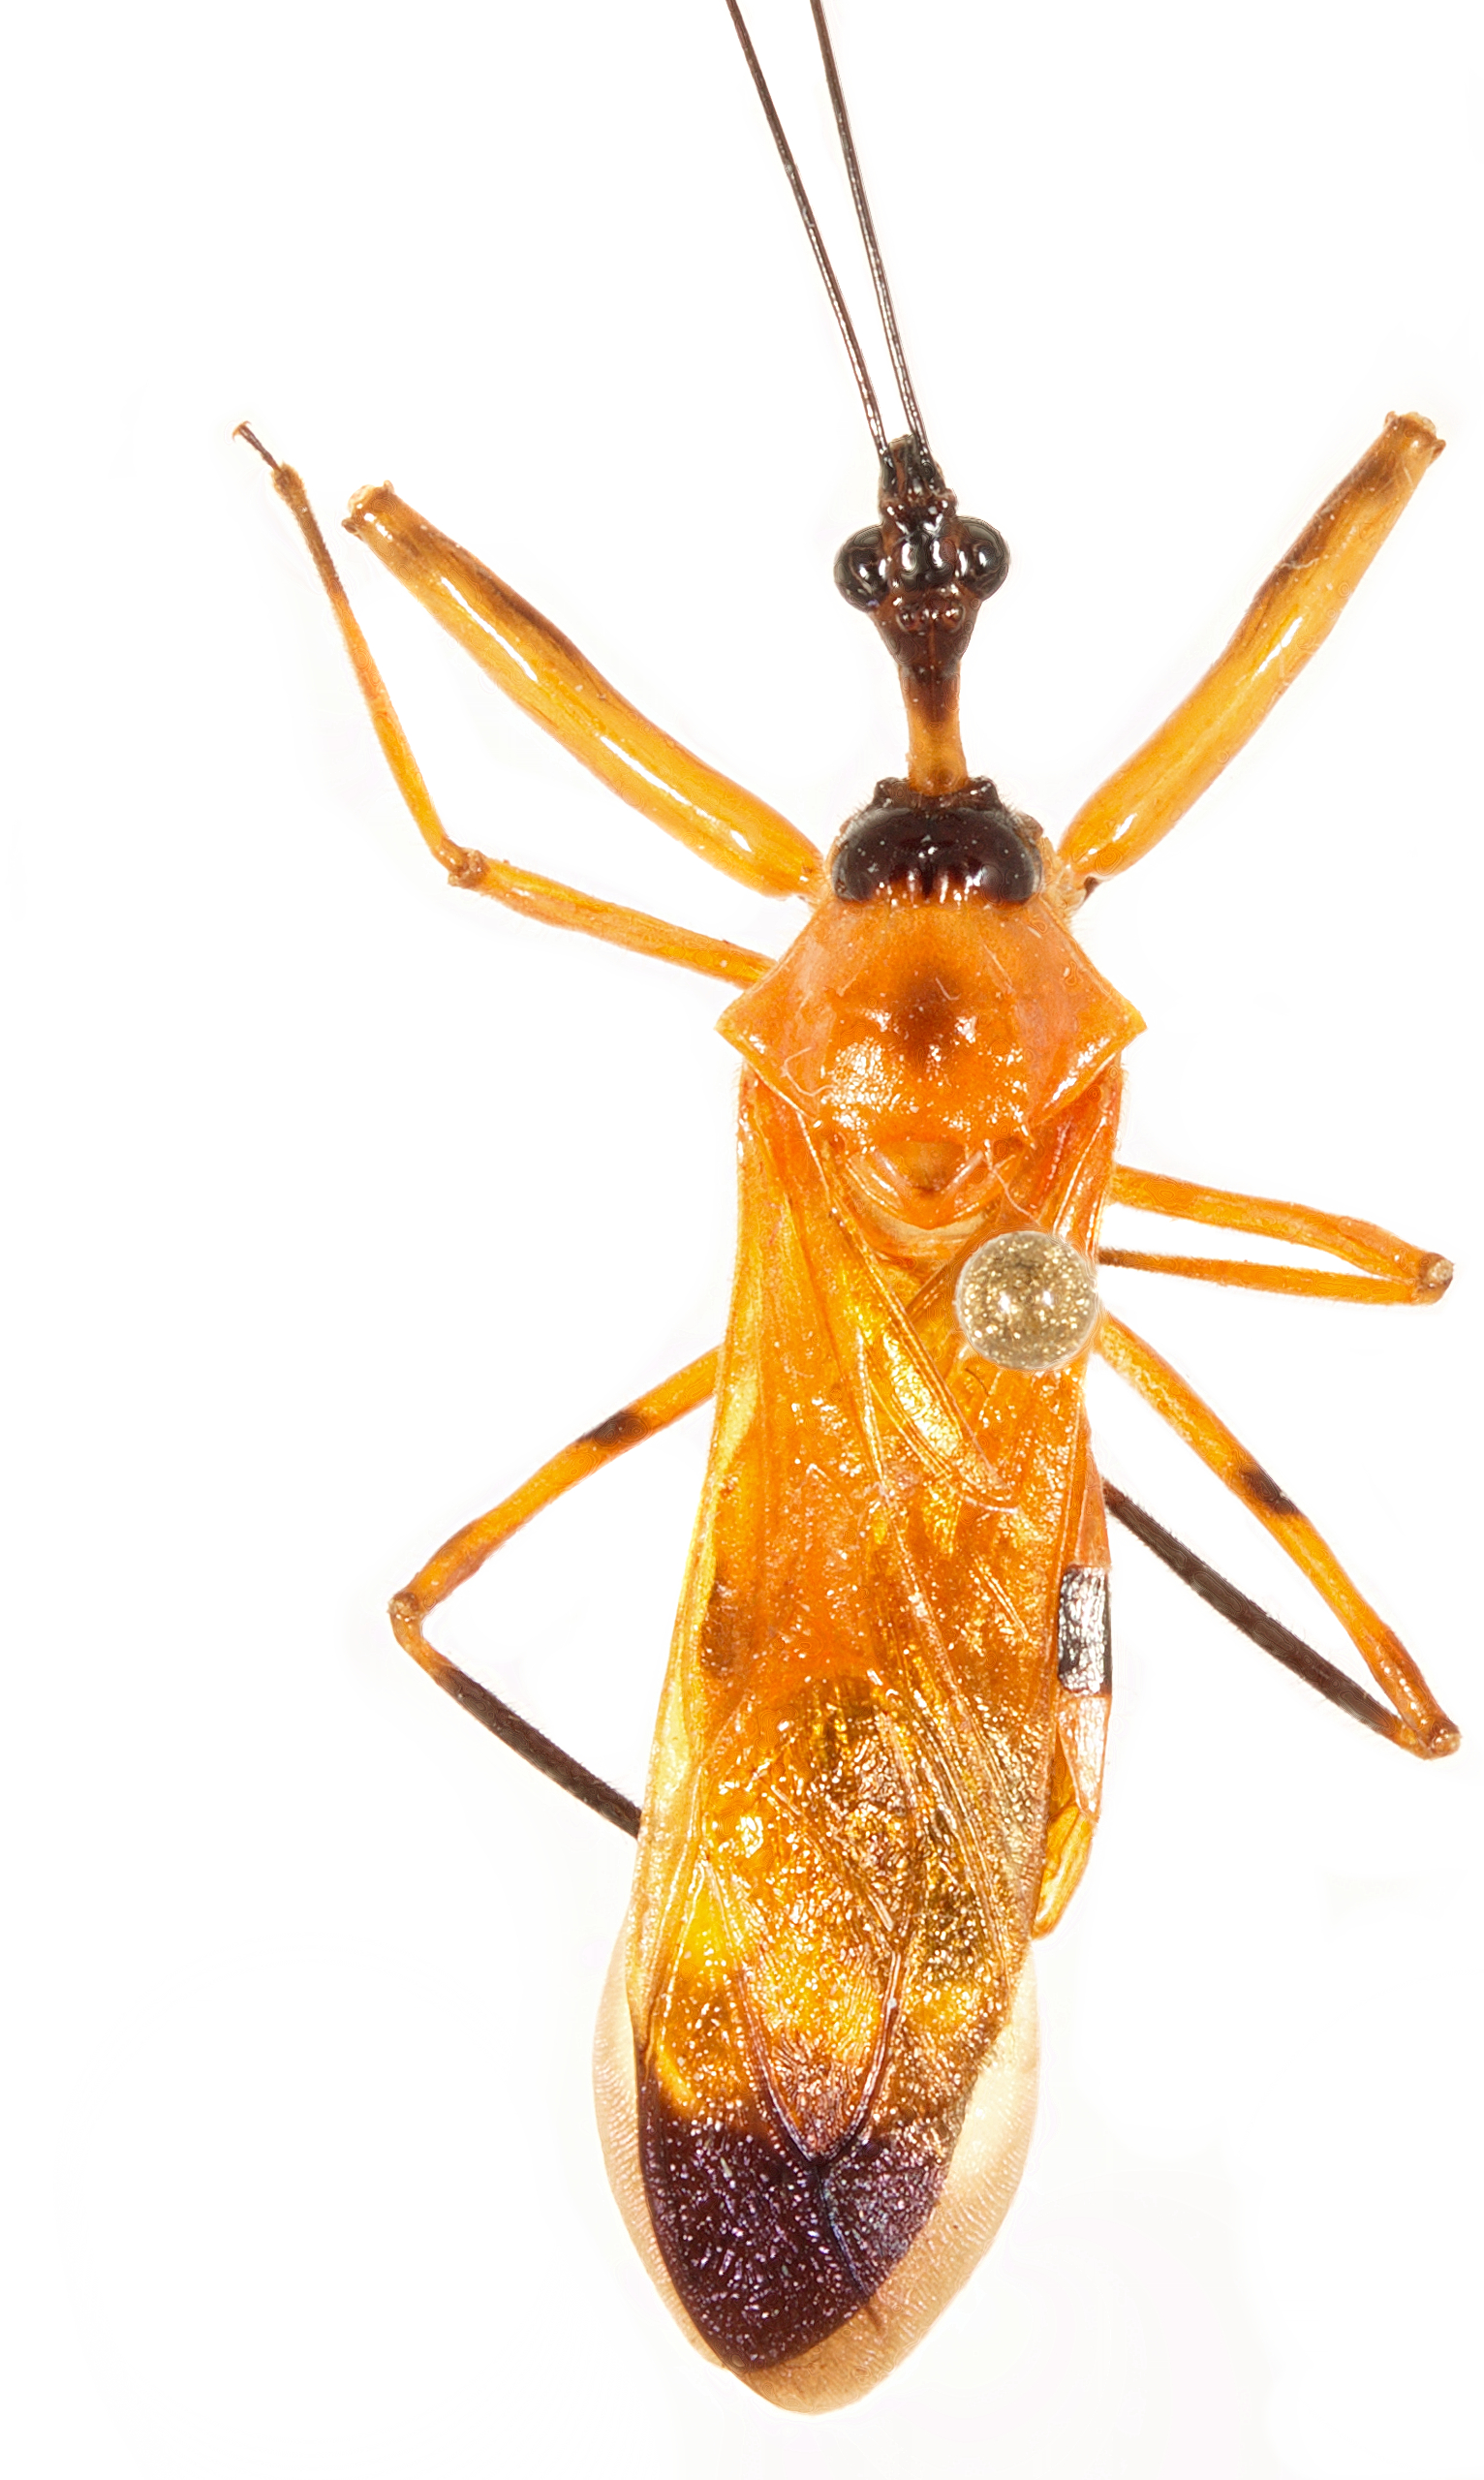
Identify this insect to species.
Acanthischium maculatum
